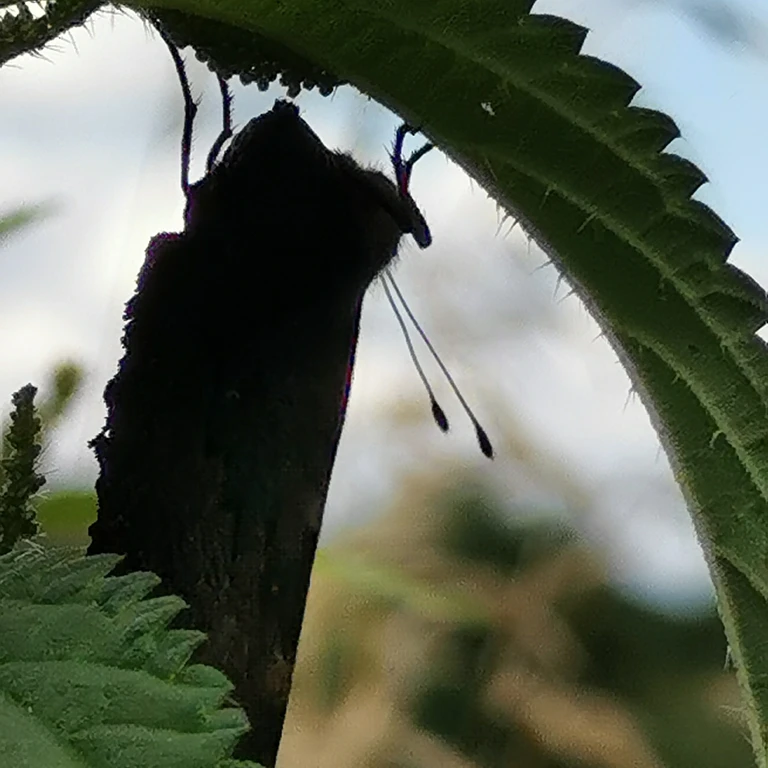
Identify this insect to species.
Aglais io
